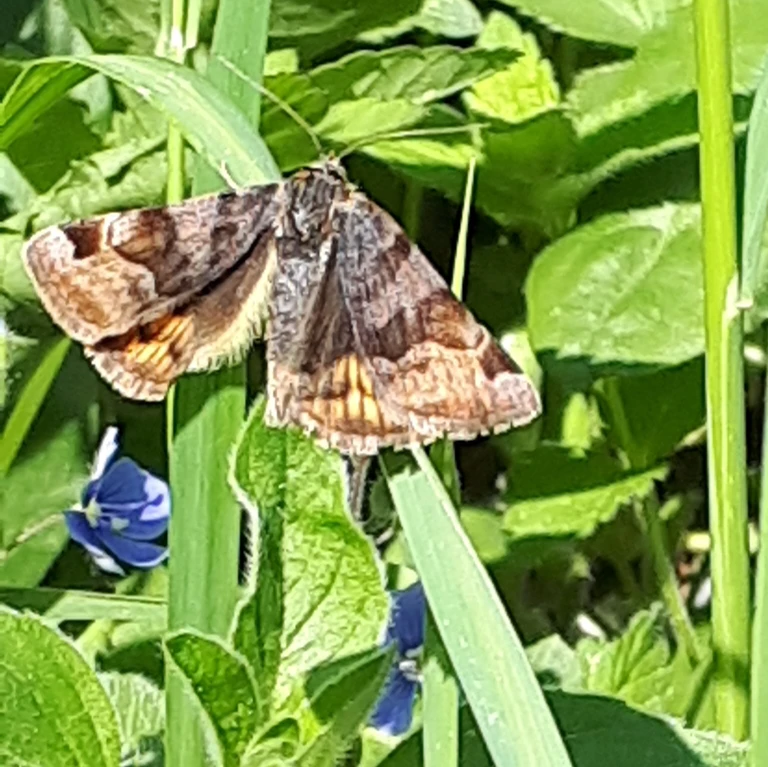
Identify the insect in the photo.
Euclidia glyphica
